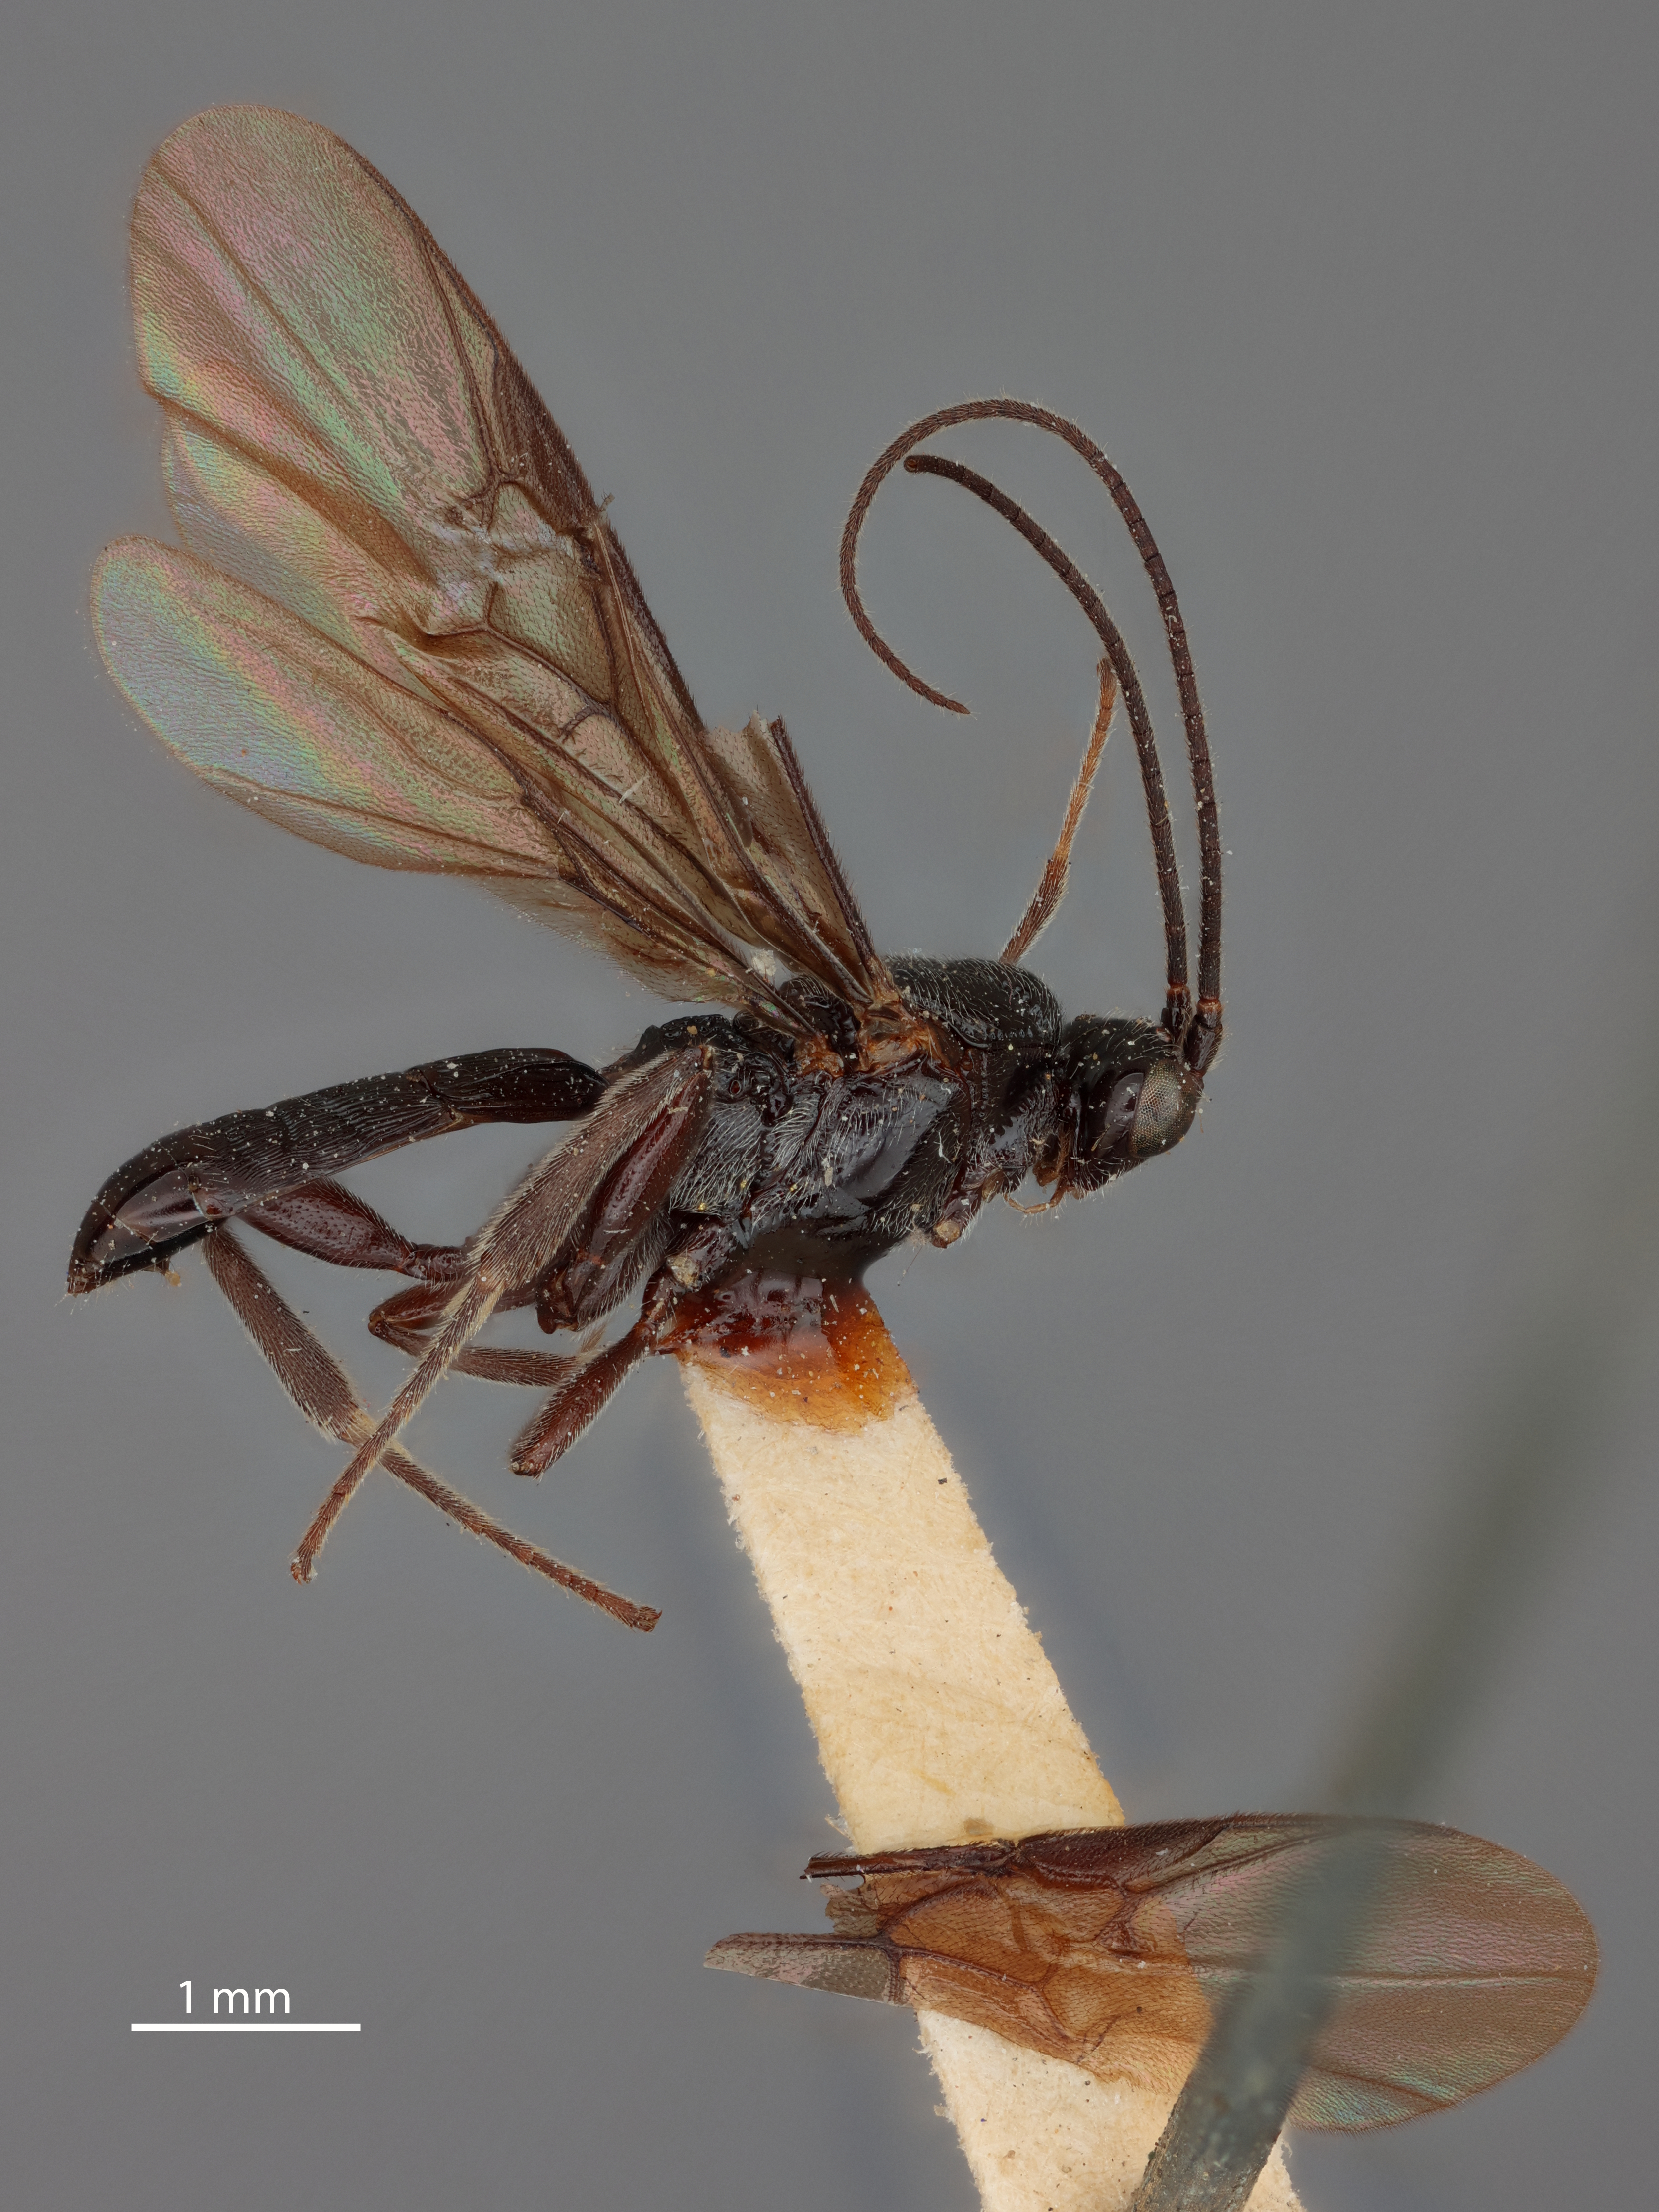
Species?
Agathis philippinensis
